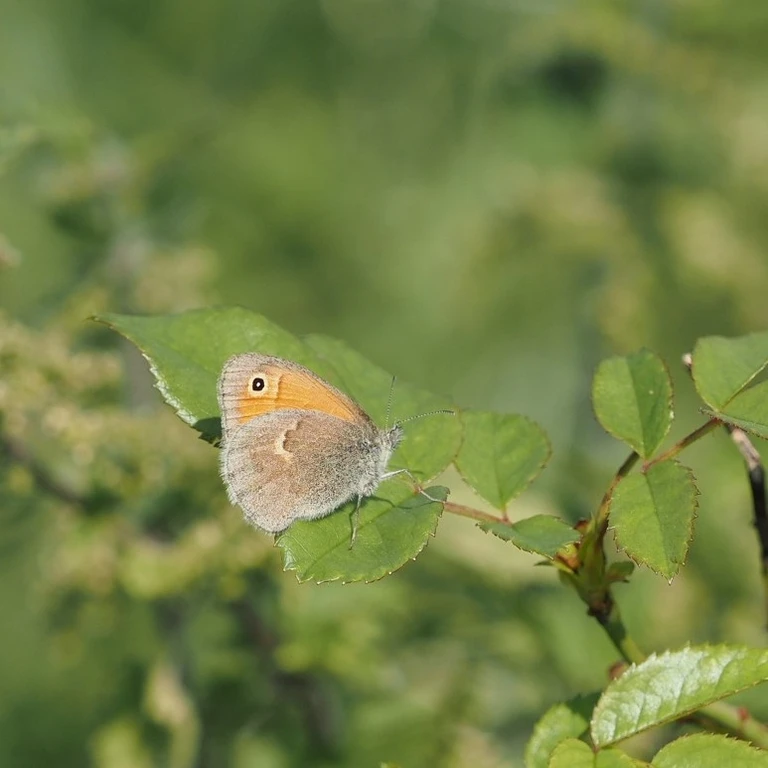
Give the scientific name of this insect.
Coenonympha pamphilus
